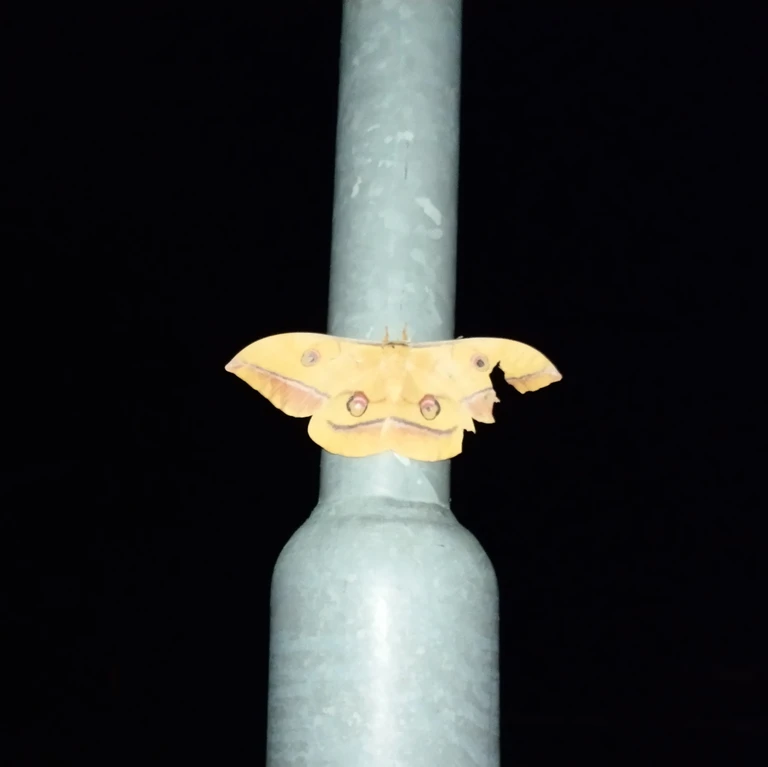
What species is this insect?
Antheraea yamamai
